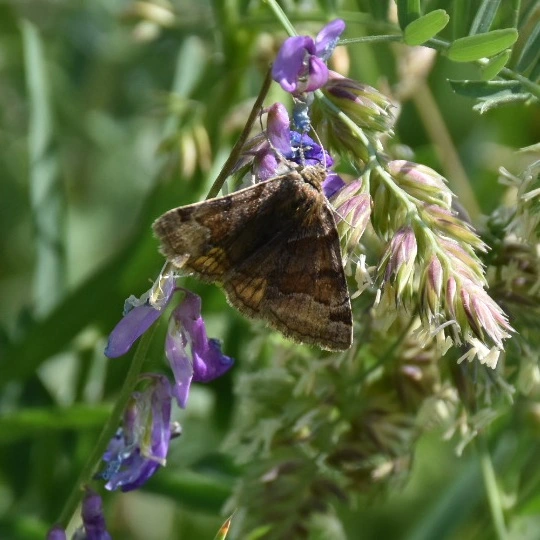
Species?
Euclidia glyphica
